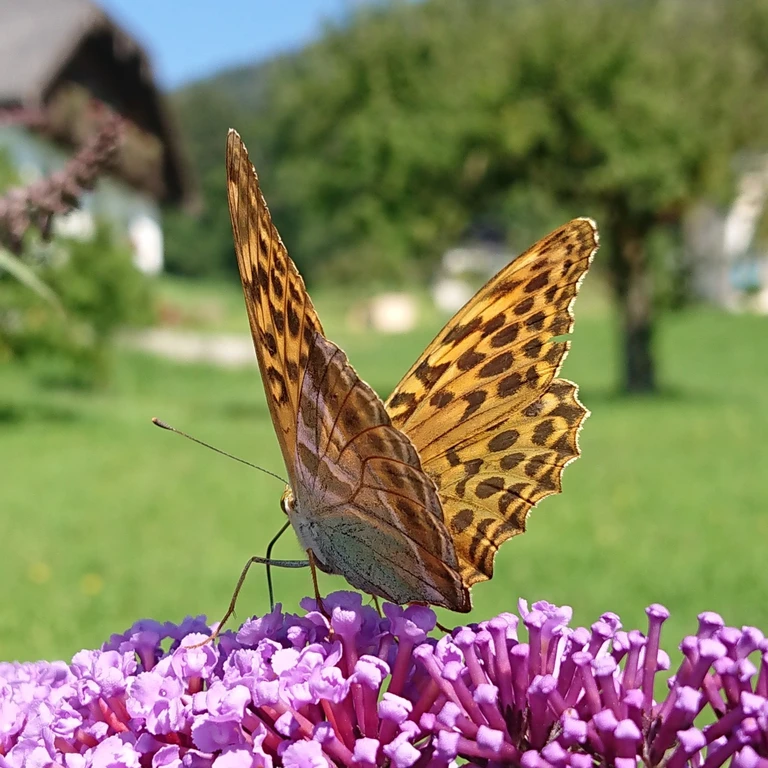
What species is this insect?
Argynnis paphia
